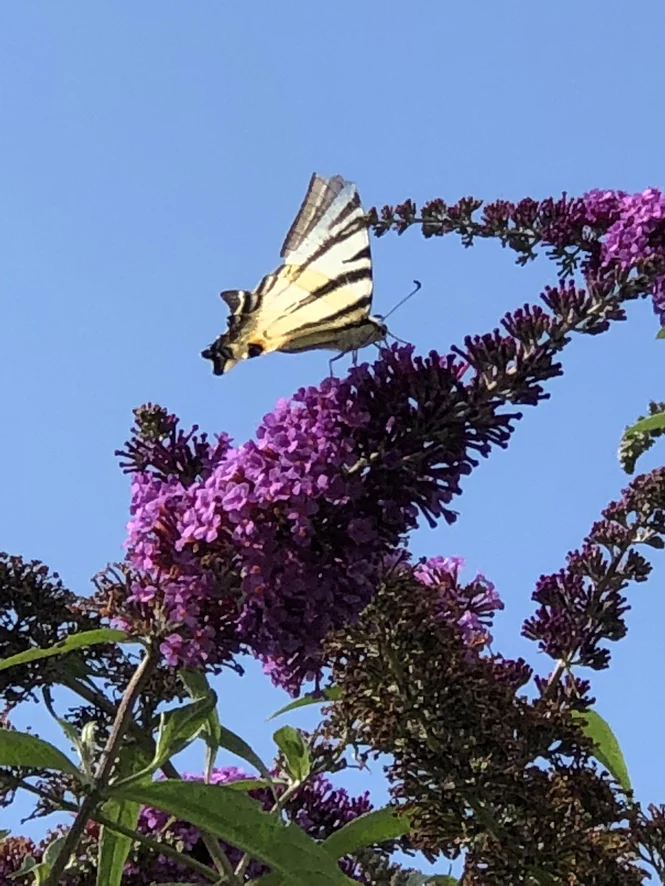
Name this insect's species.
Iphiclides podalirius
